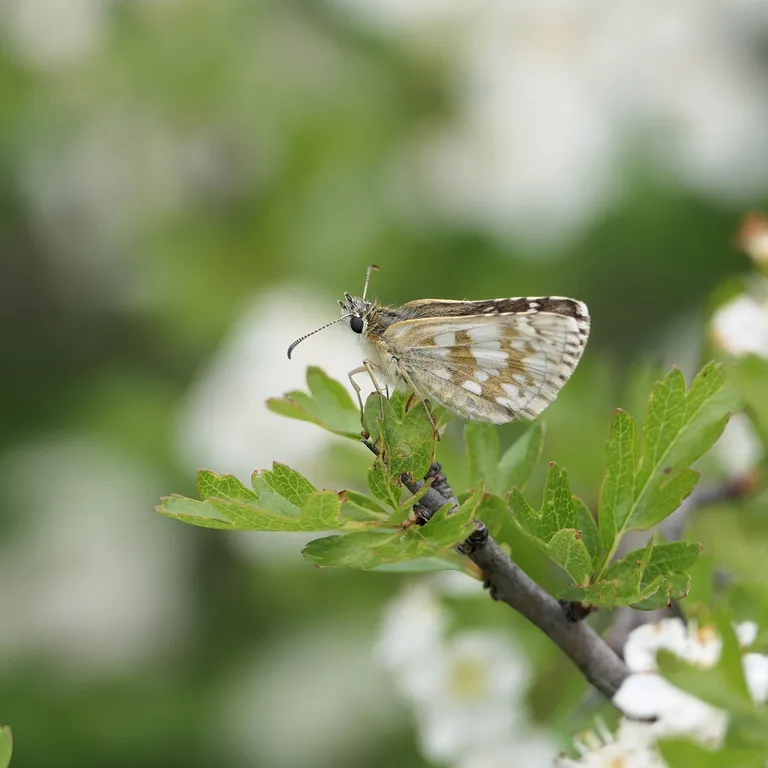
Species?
Pyrgus carthami (also Pyrgus fritillarius)
